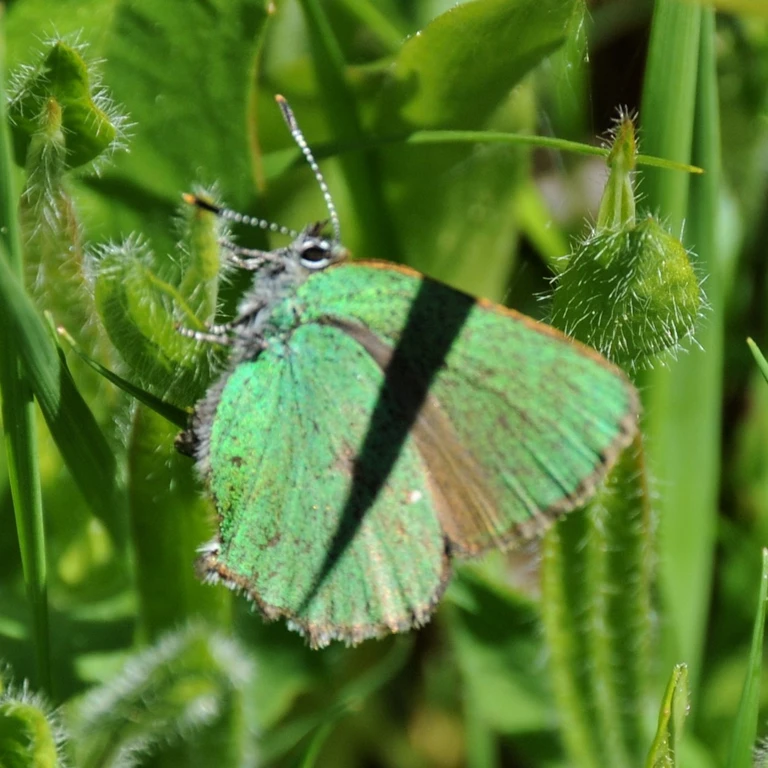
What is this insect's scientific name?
Callophrys rubi
